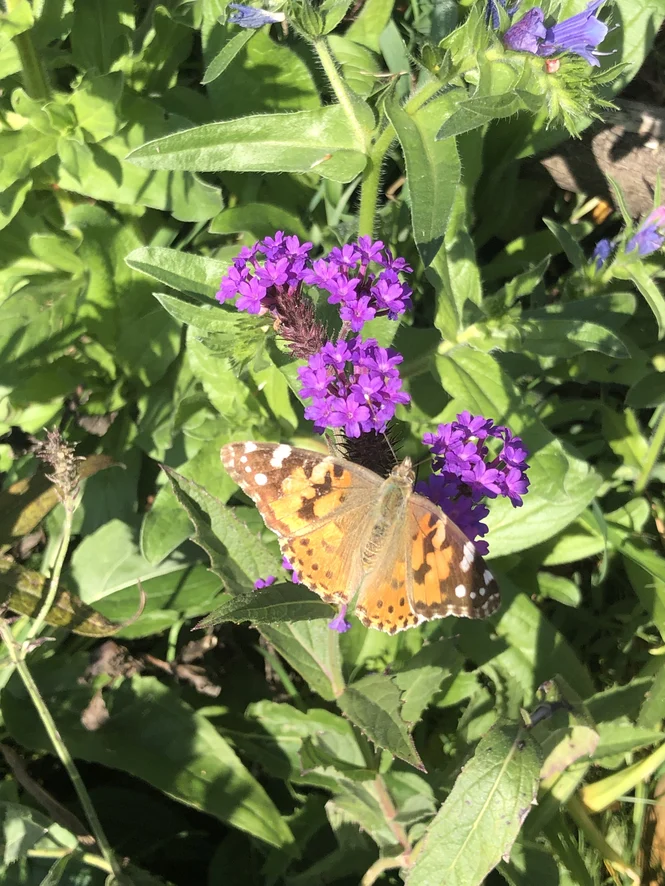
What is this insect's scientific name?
Vanessa cardui
